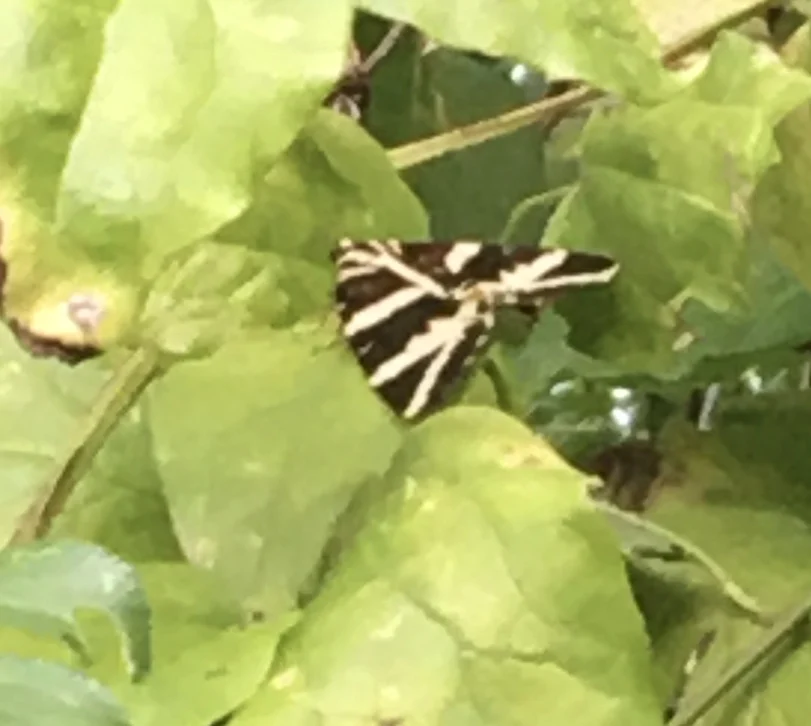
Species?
Euplagia quadripunctaria
